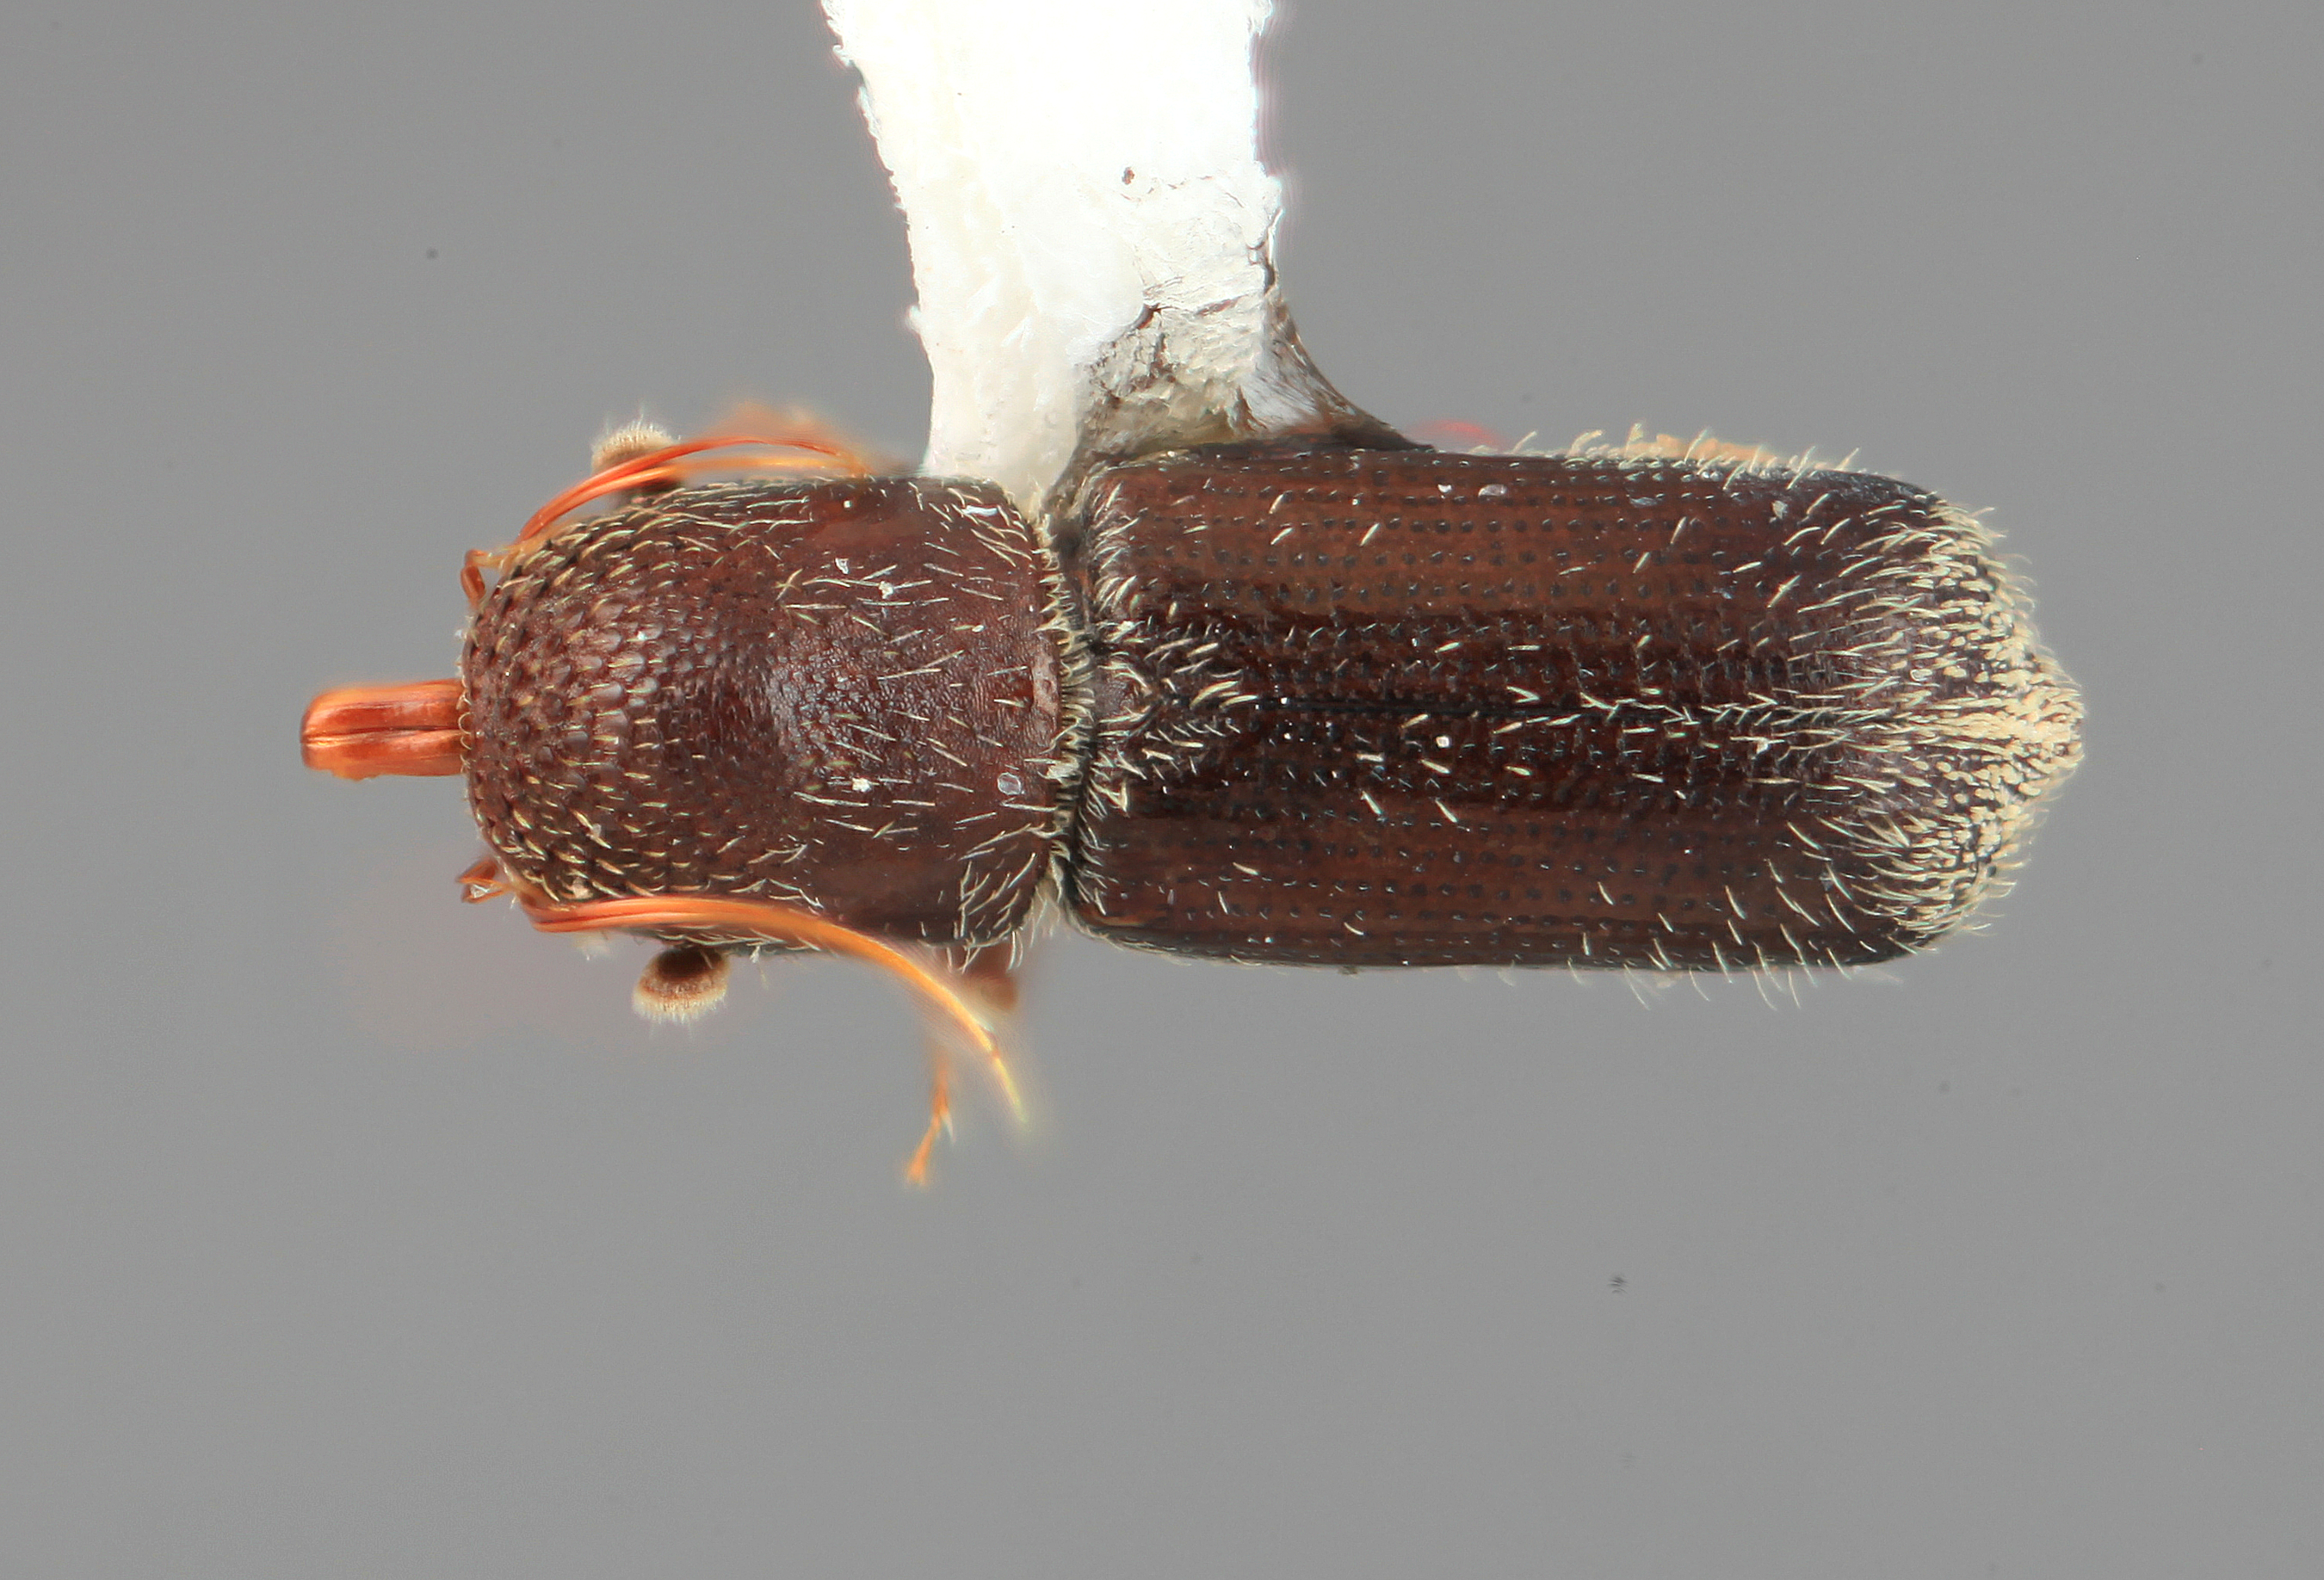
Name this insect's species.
Hylocurus flagellatus
